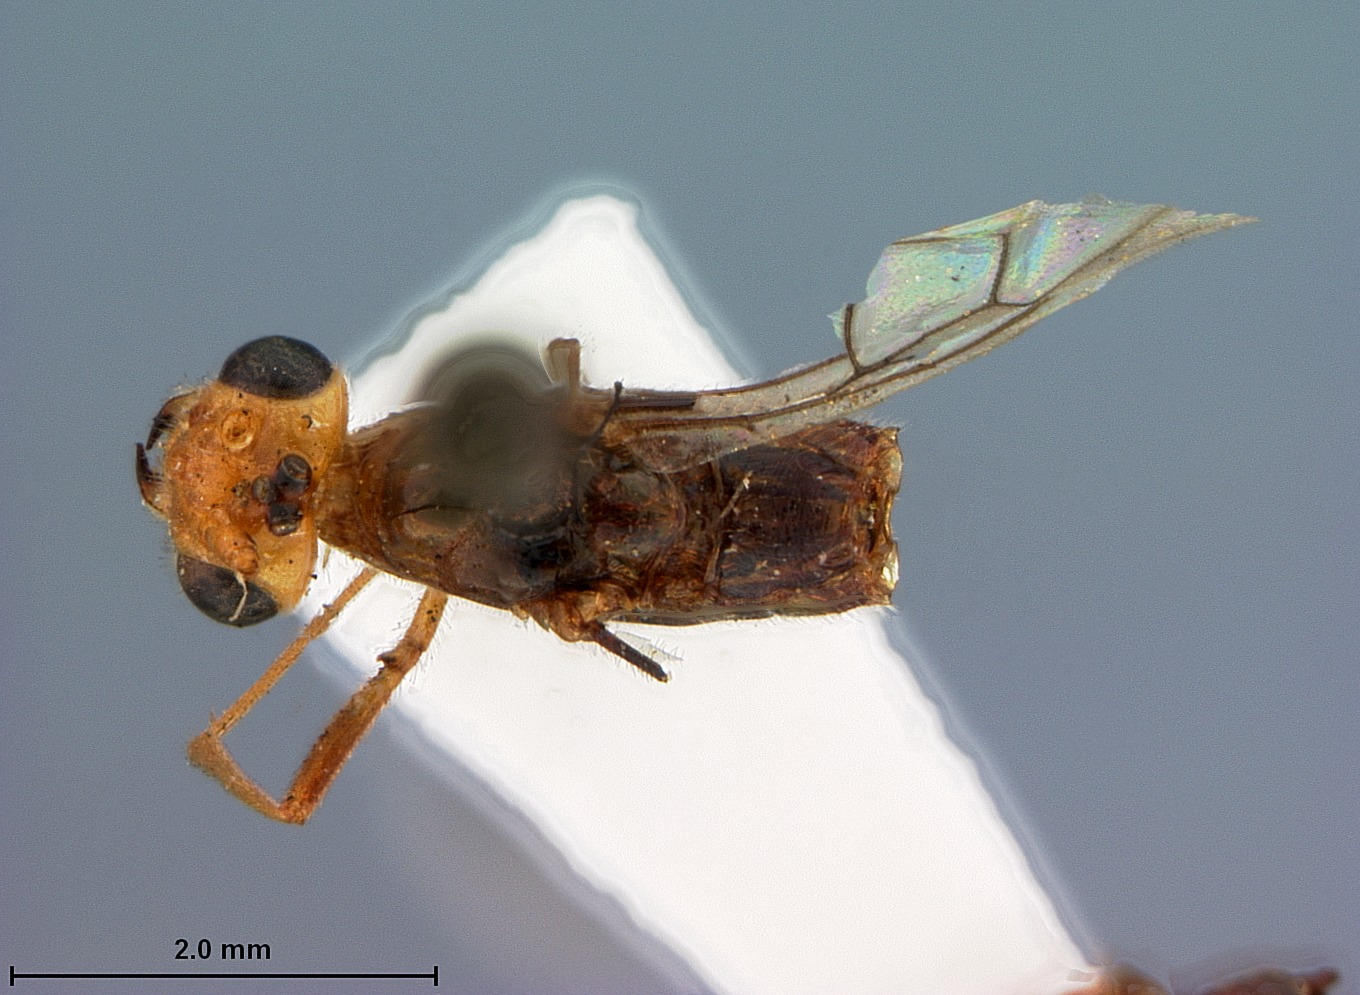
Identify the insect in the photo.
Macrocentrus clypeatus
